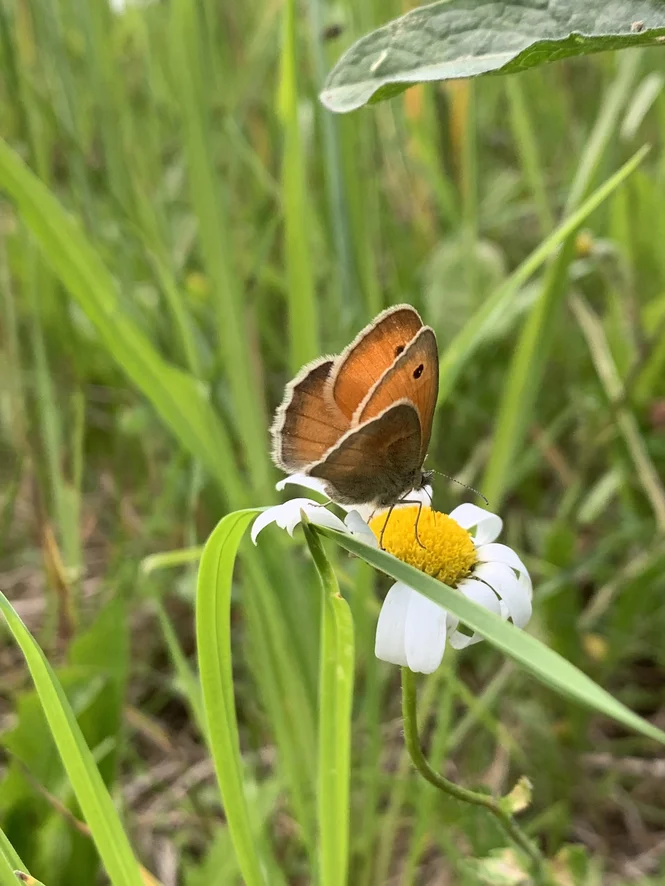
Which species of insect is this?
Coenonympha pamphilus
